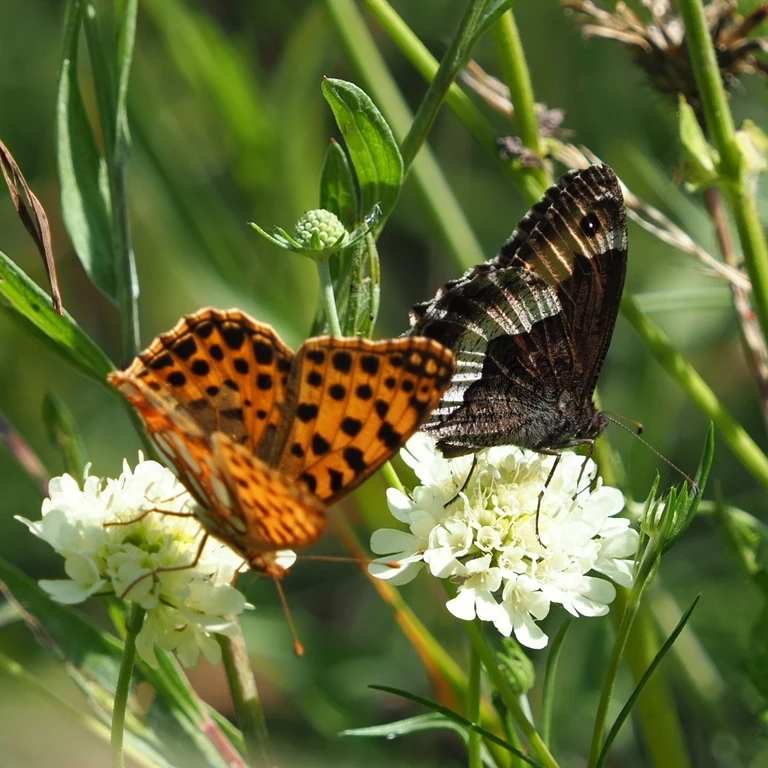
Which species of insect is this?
Issoria lathonia
